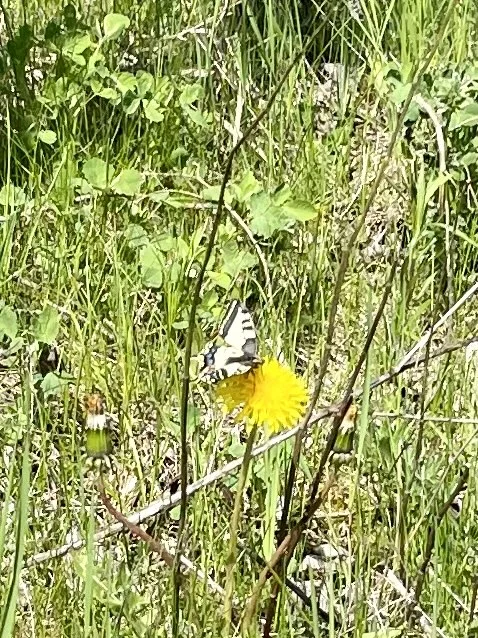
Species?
Papilio machaon
